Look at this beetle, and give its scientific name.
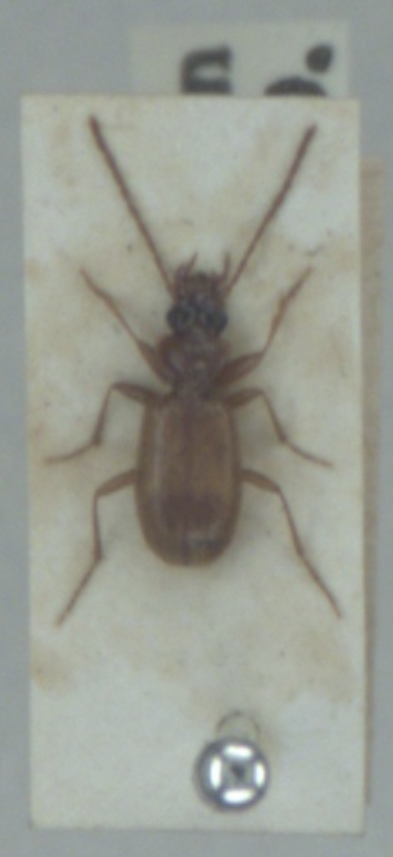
Blemus discus
